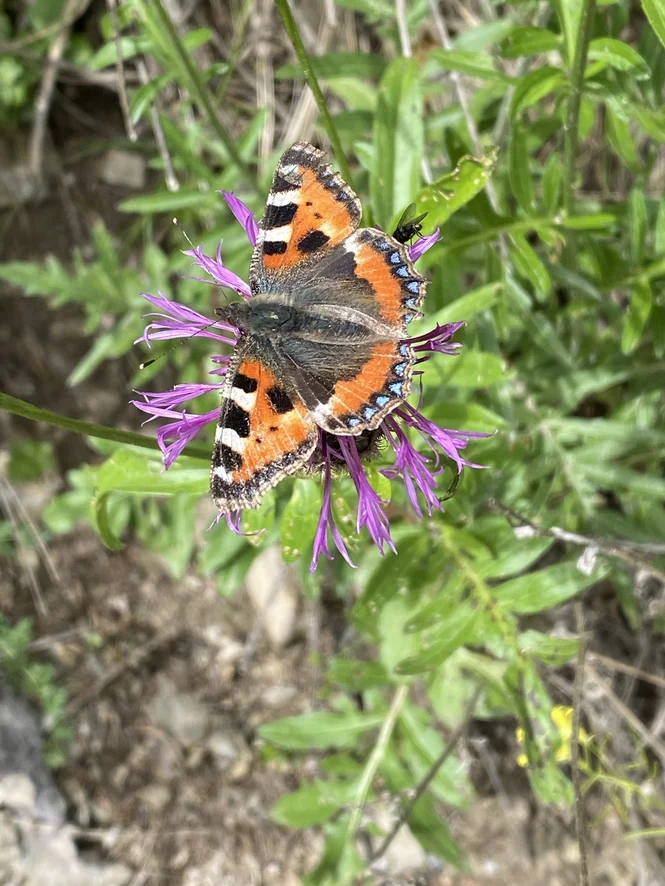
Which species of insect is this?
Aglais urticae
